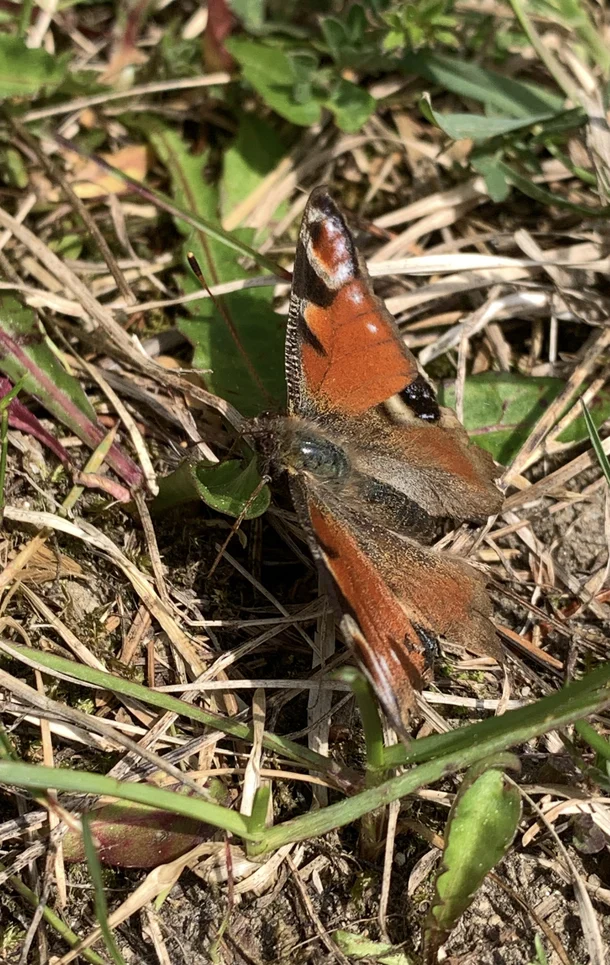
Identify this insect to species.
Aglais io
